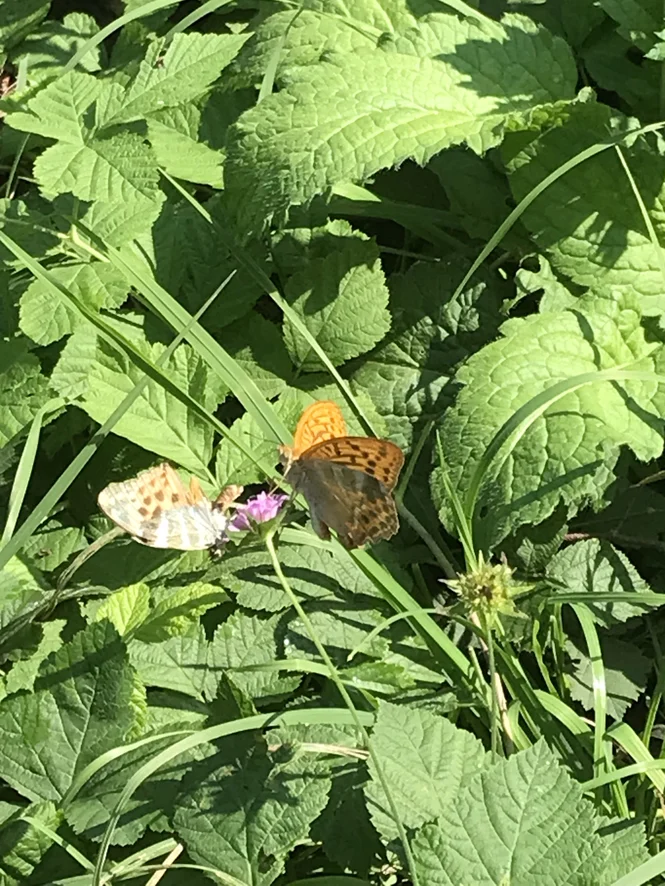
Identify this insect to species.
Argynnis paphia
